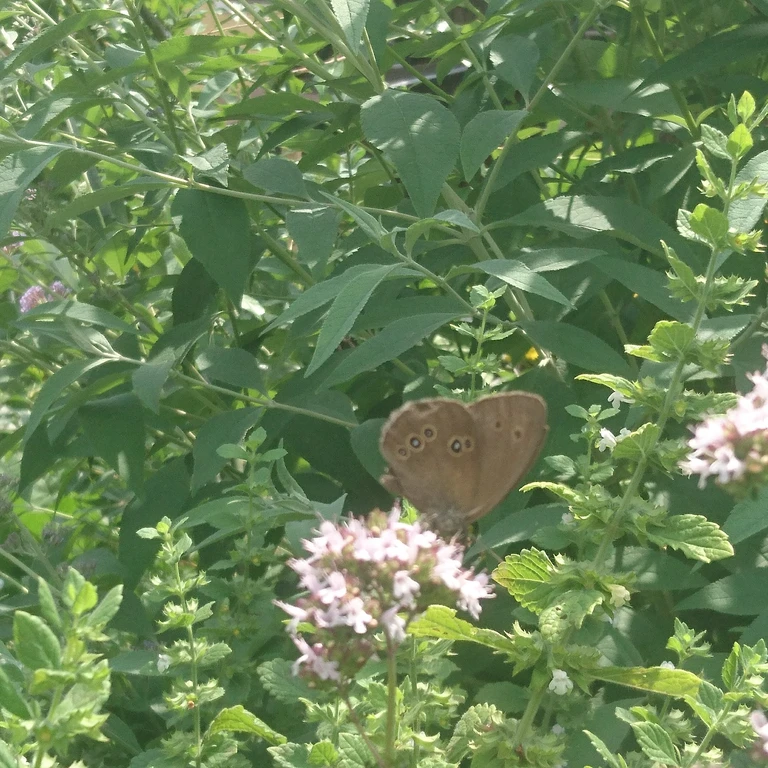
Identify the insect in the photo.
Aphantopus hyperantus
